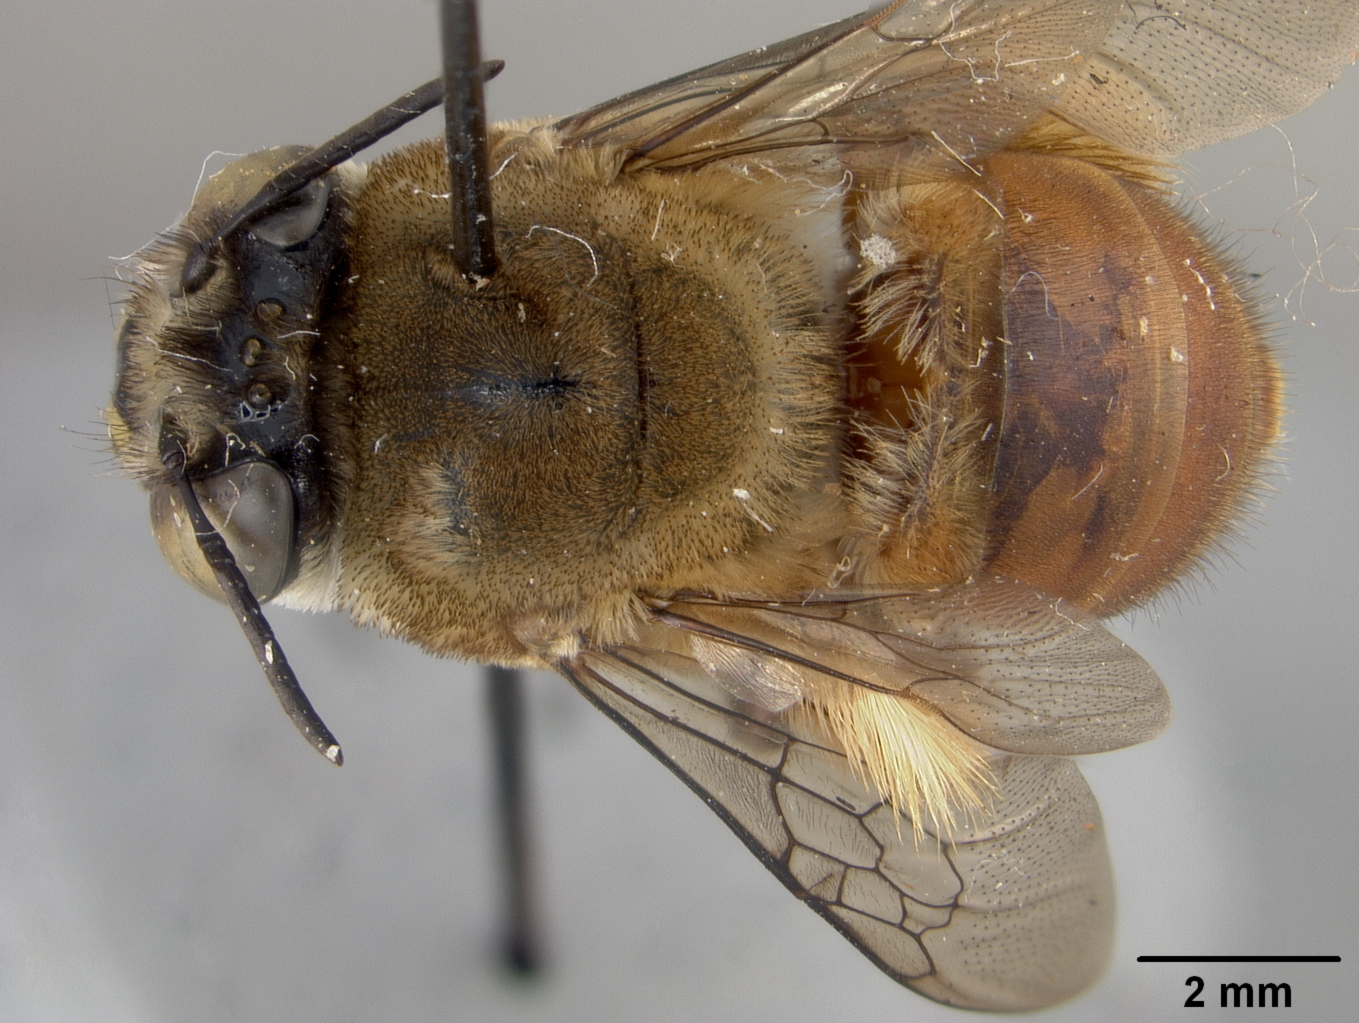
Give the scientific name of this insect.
Centris triangulifera
